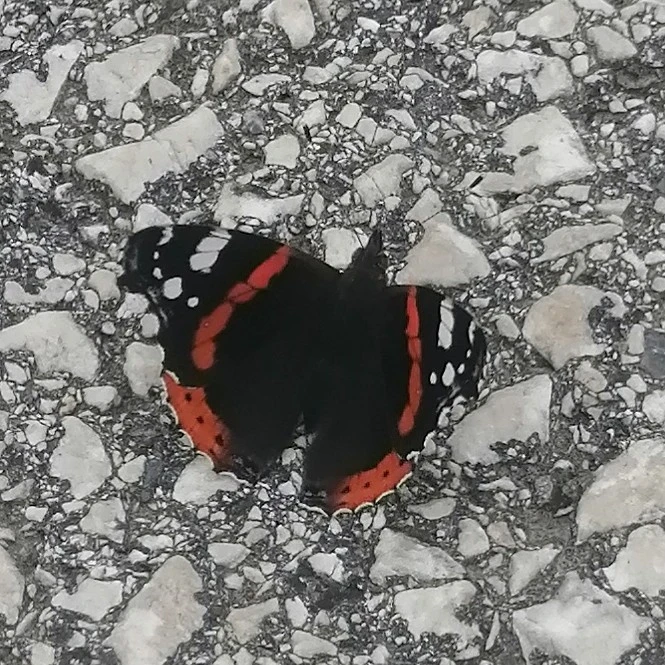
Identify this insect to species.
Vanessa atalanta
